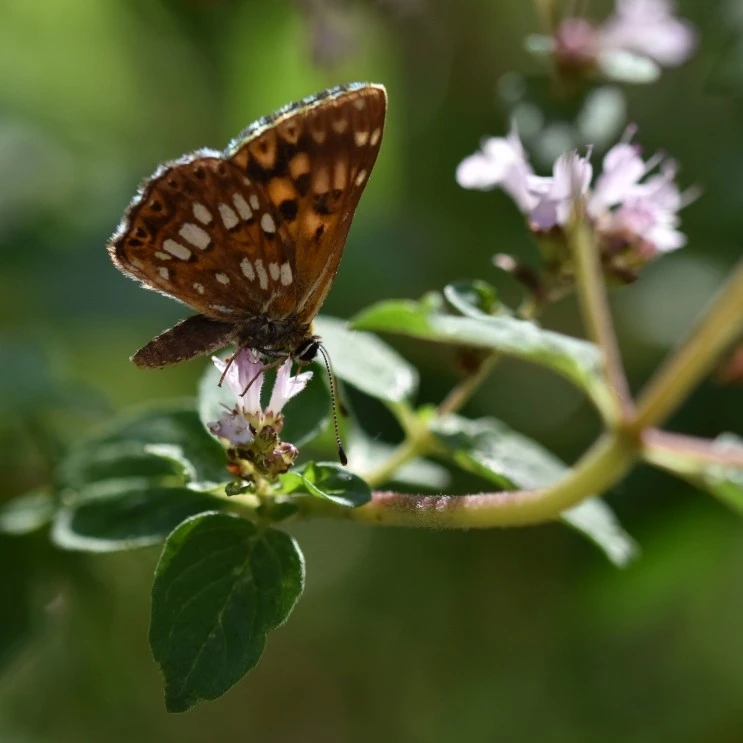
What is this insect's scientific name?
Hamearis lucina
